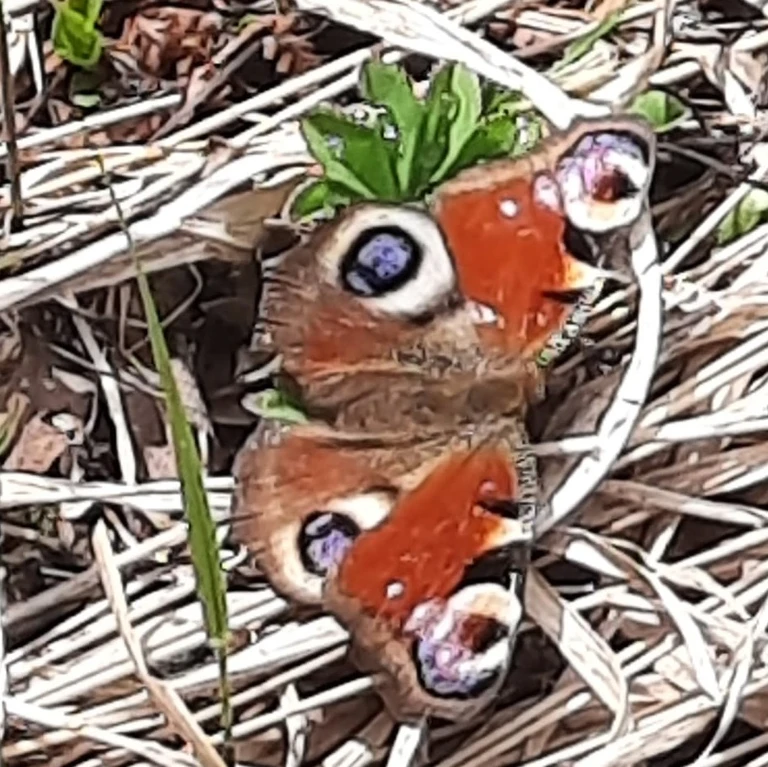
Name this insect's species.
Aglais io
